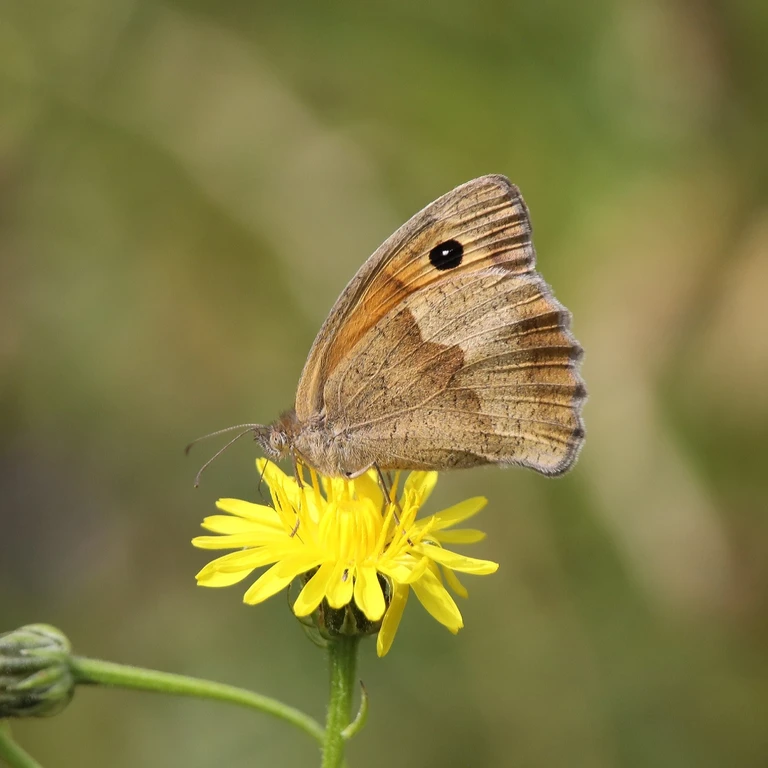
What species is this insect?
Maniola jurtina
